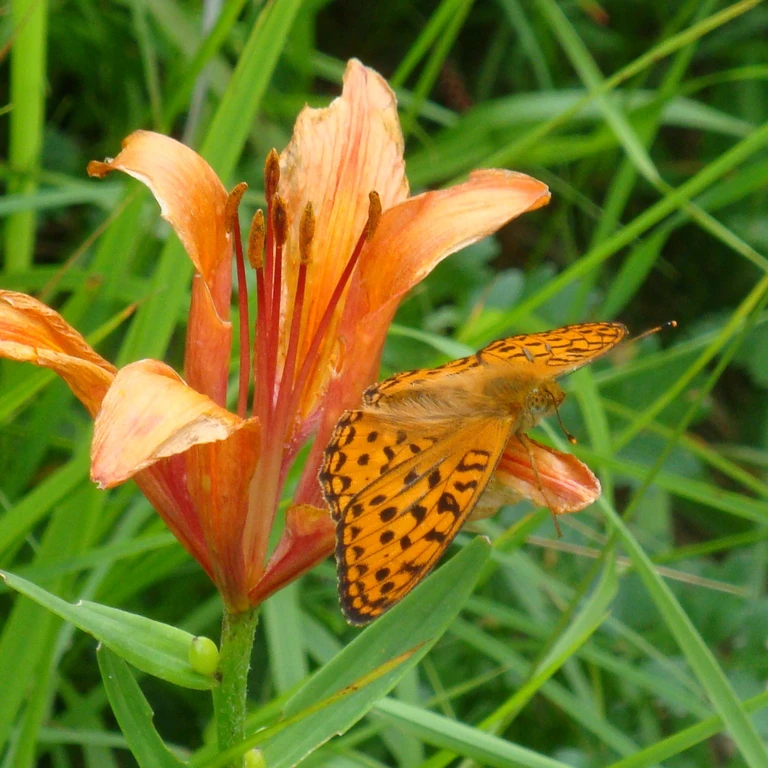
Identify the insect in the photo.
Fabriciana adippe
